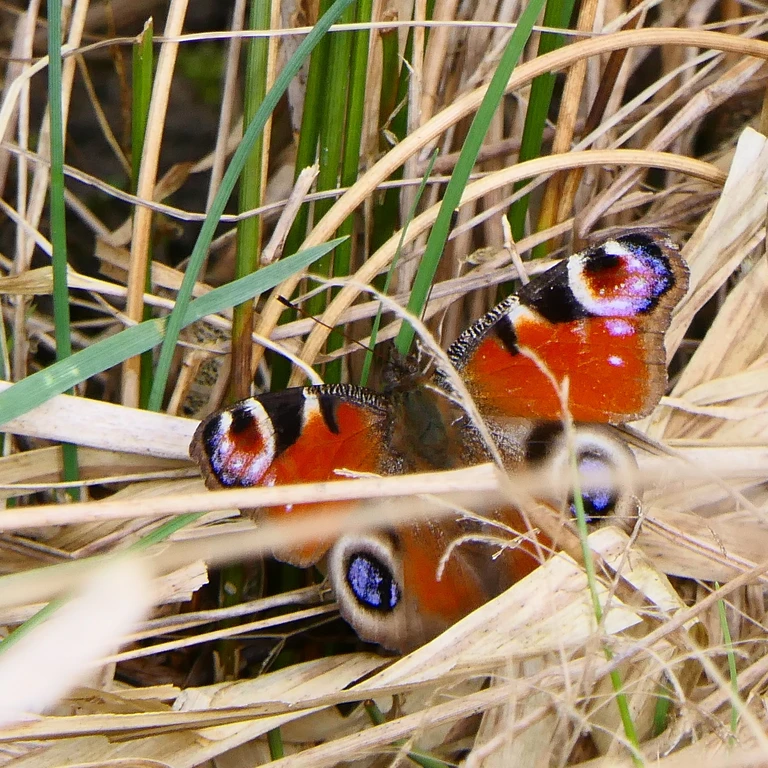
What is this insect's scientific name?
Aglais io
